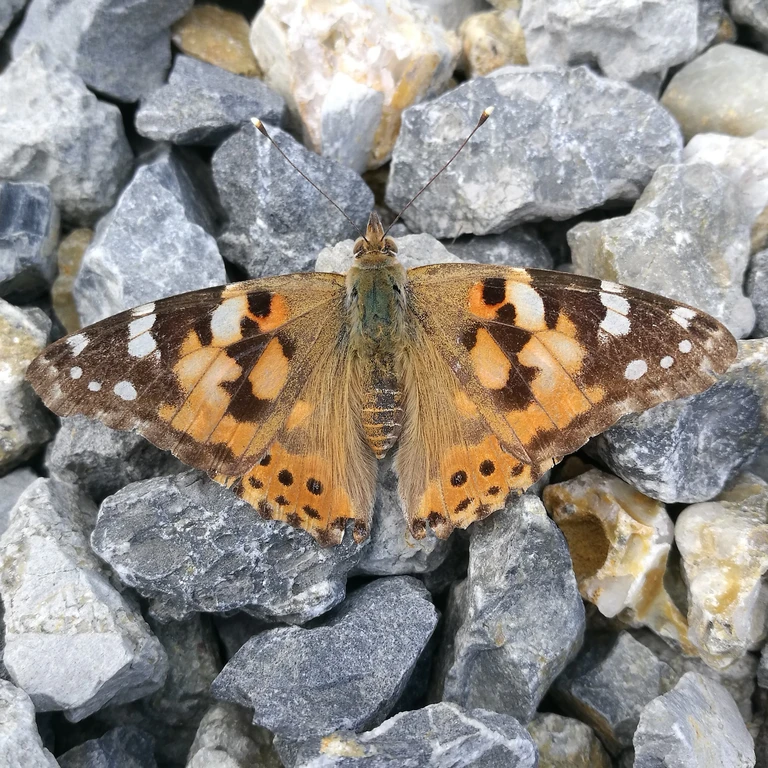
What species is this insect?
Vanessa cardui
